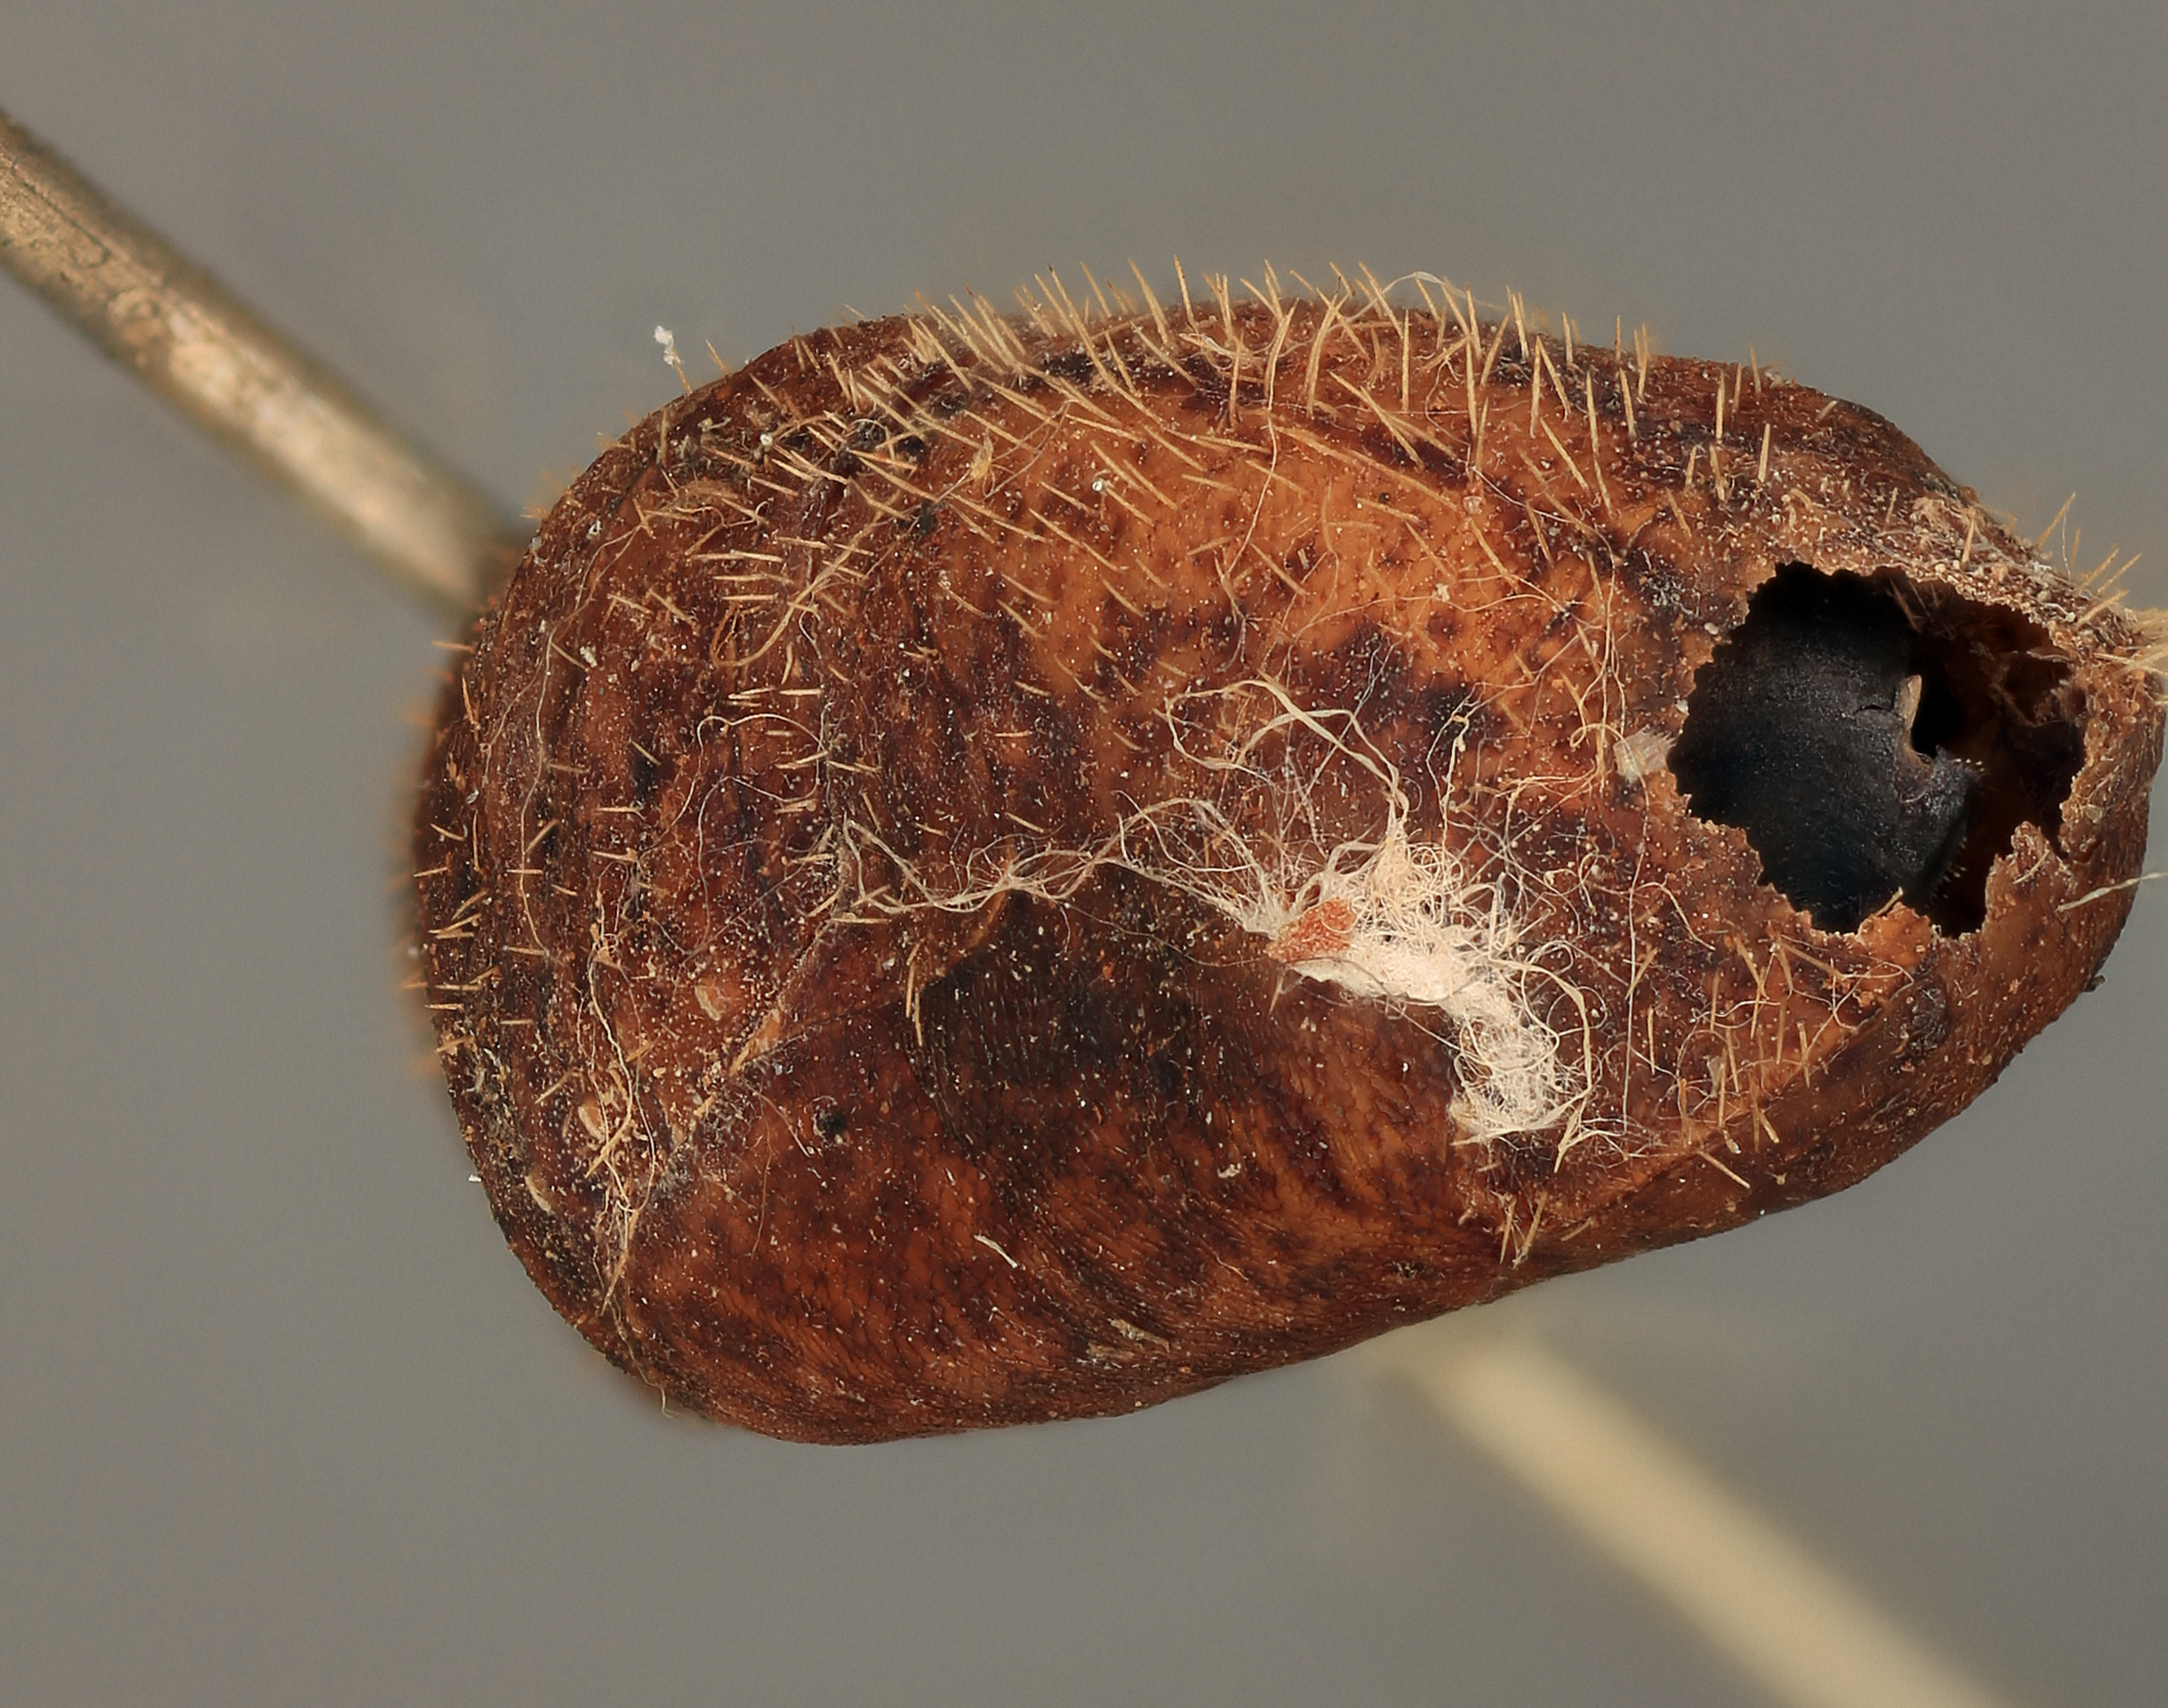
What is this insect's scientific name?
Anastatus aureicorpus
